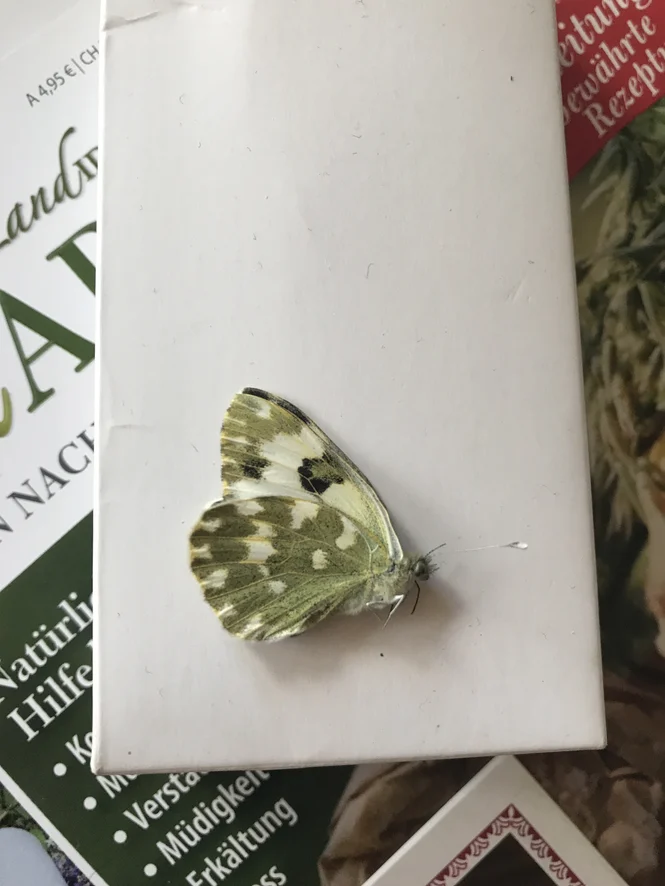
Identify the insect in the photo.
Pontia edusa
